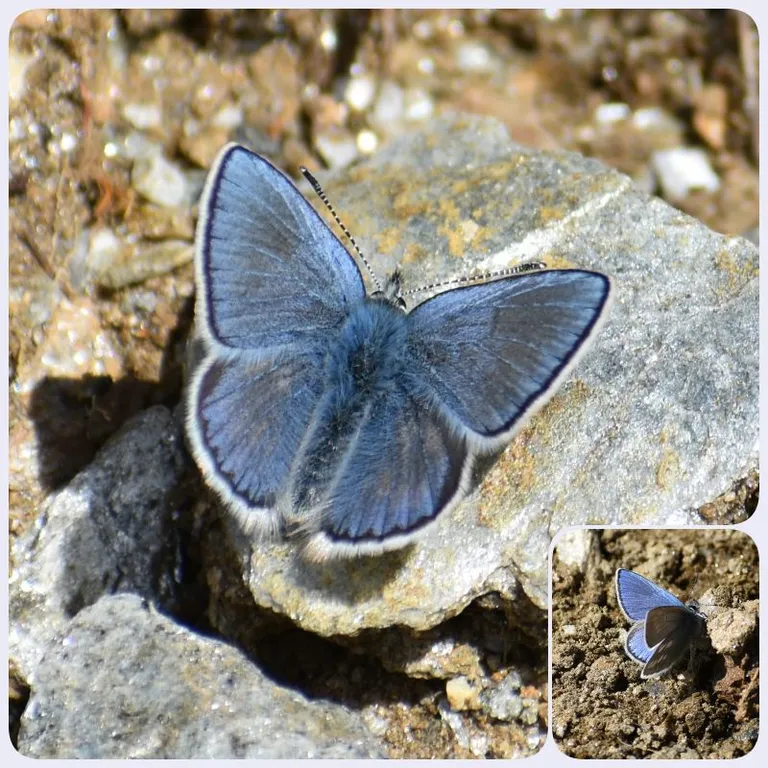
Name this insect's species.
Agriades orbitulus (also Albulina orbitulus)
